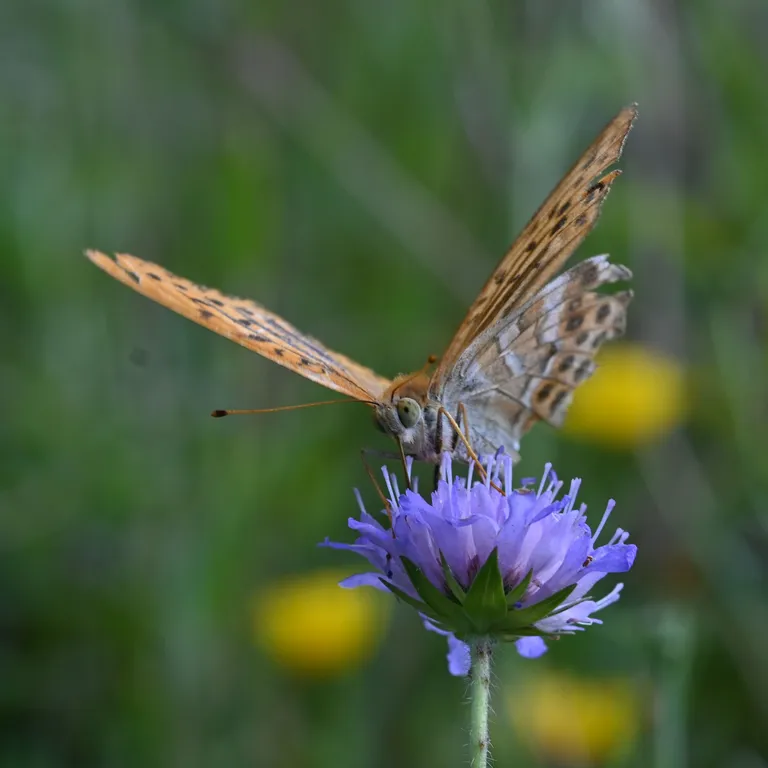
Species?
Argynnis paphia
